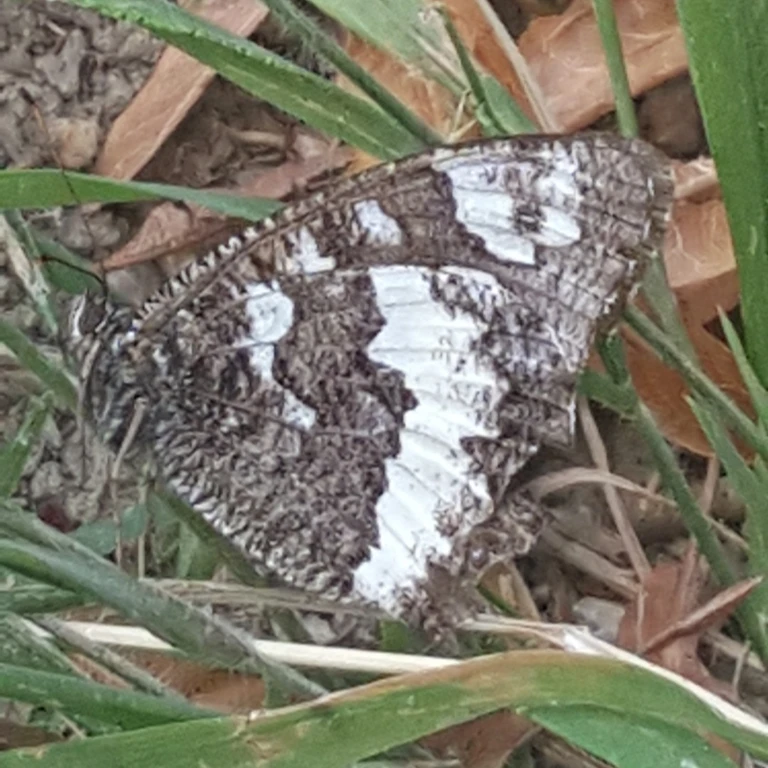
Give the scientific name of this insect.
Brintesia circe
